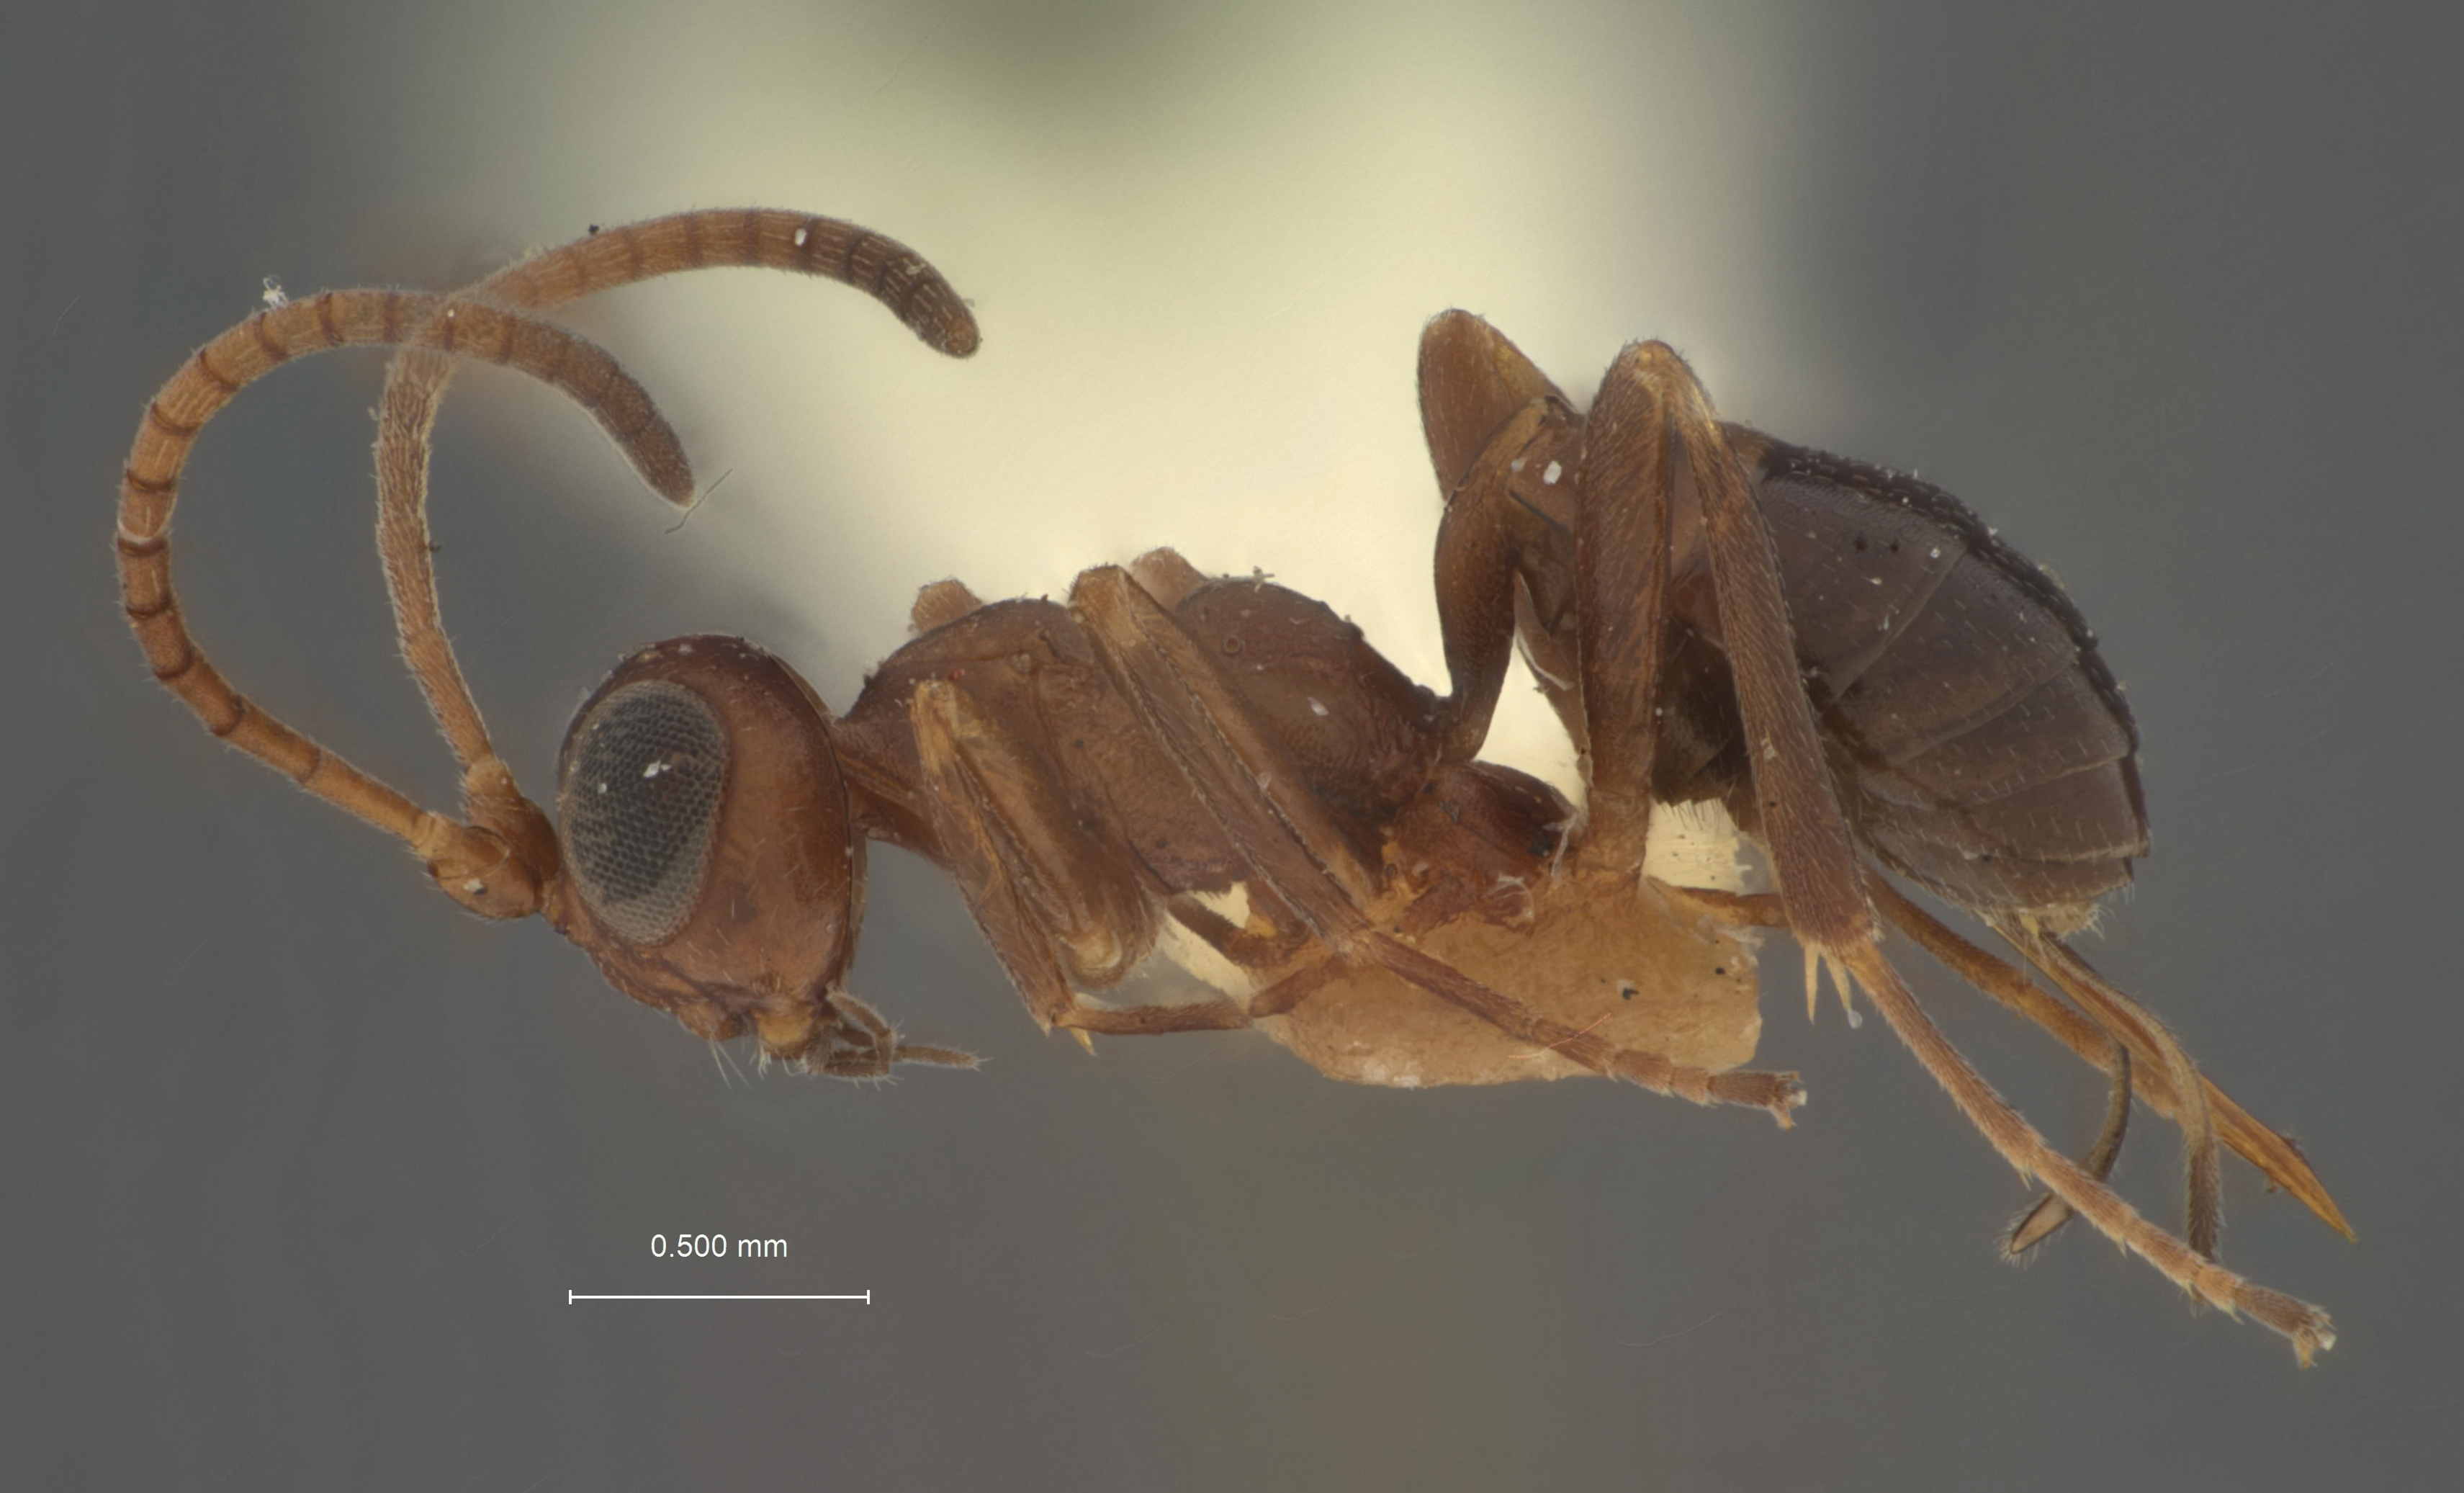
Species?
Gelis microplitidis
